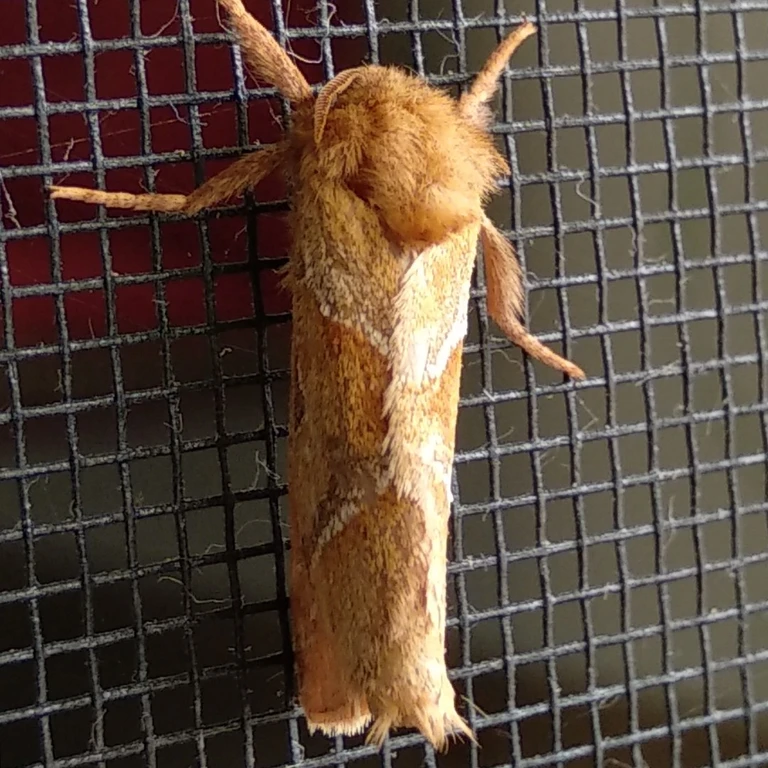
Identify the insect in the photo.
Triodia sylvina
